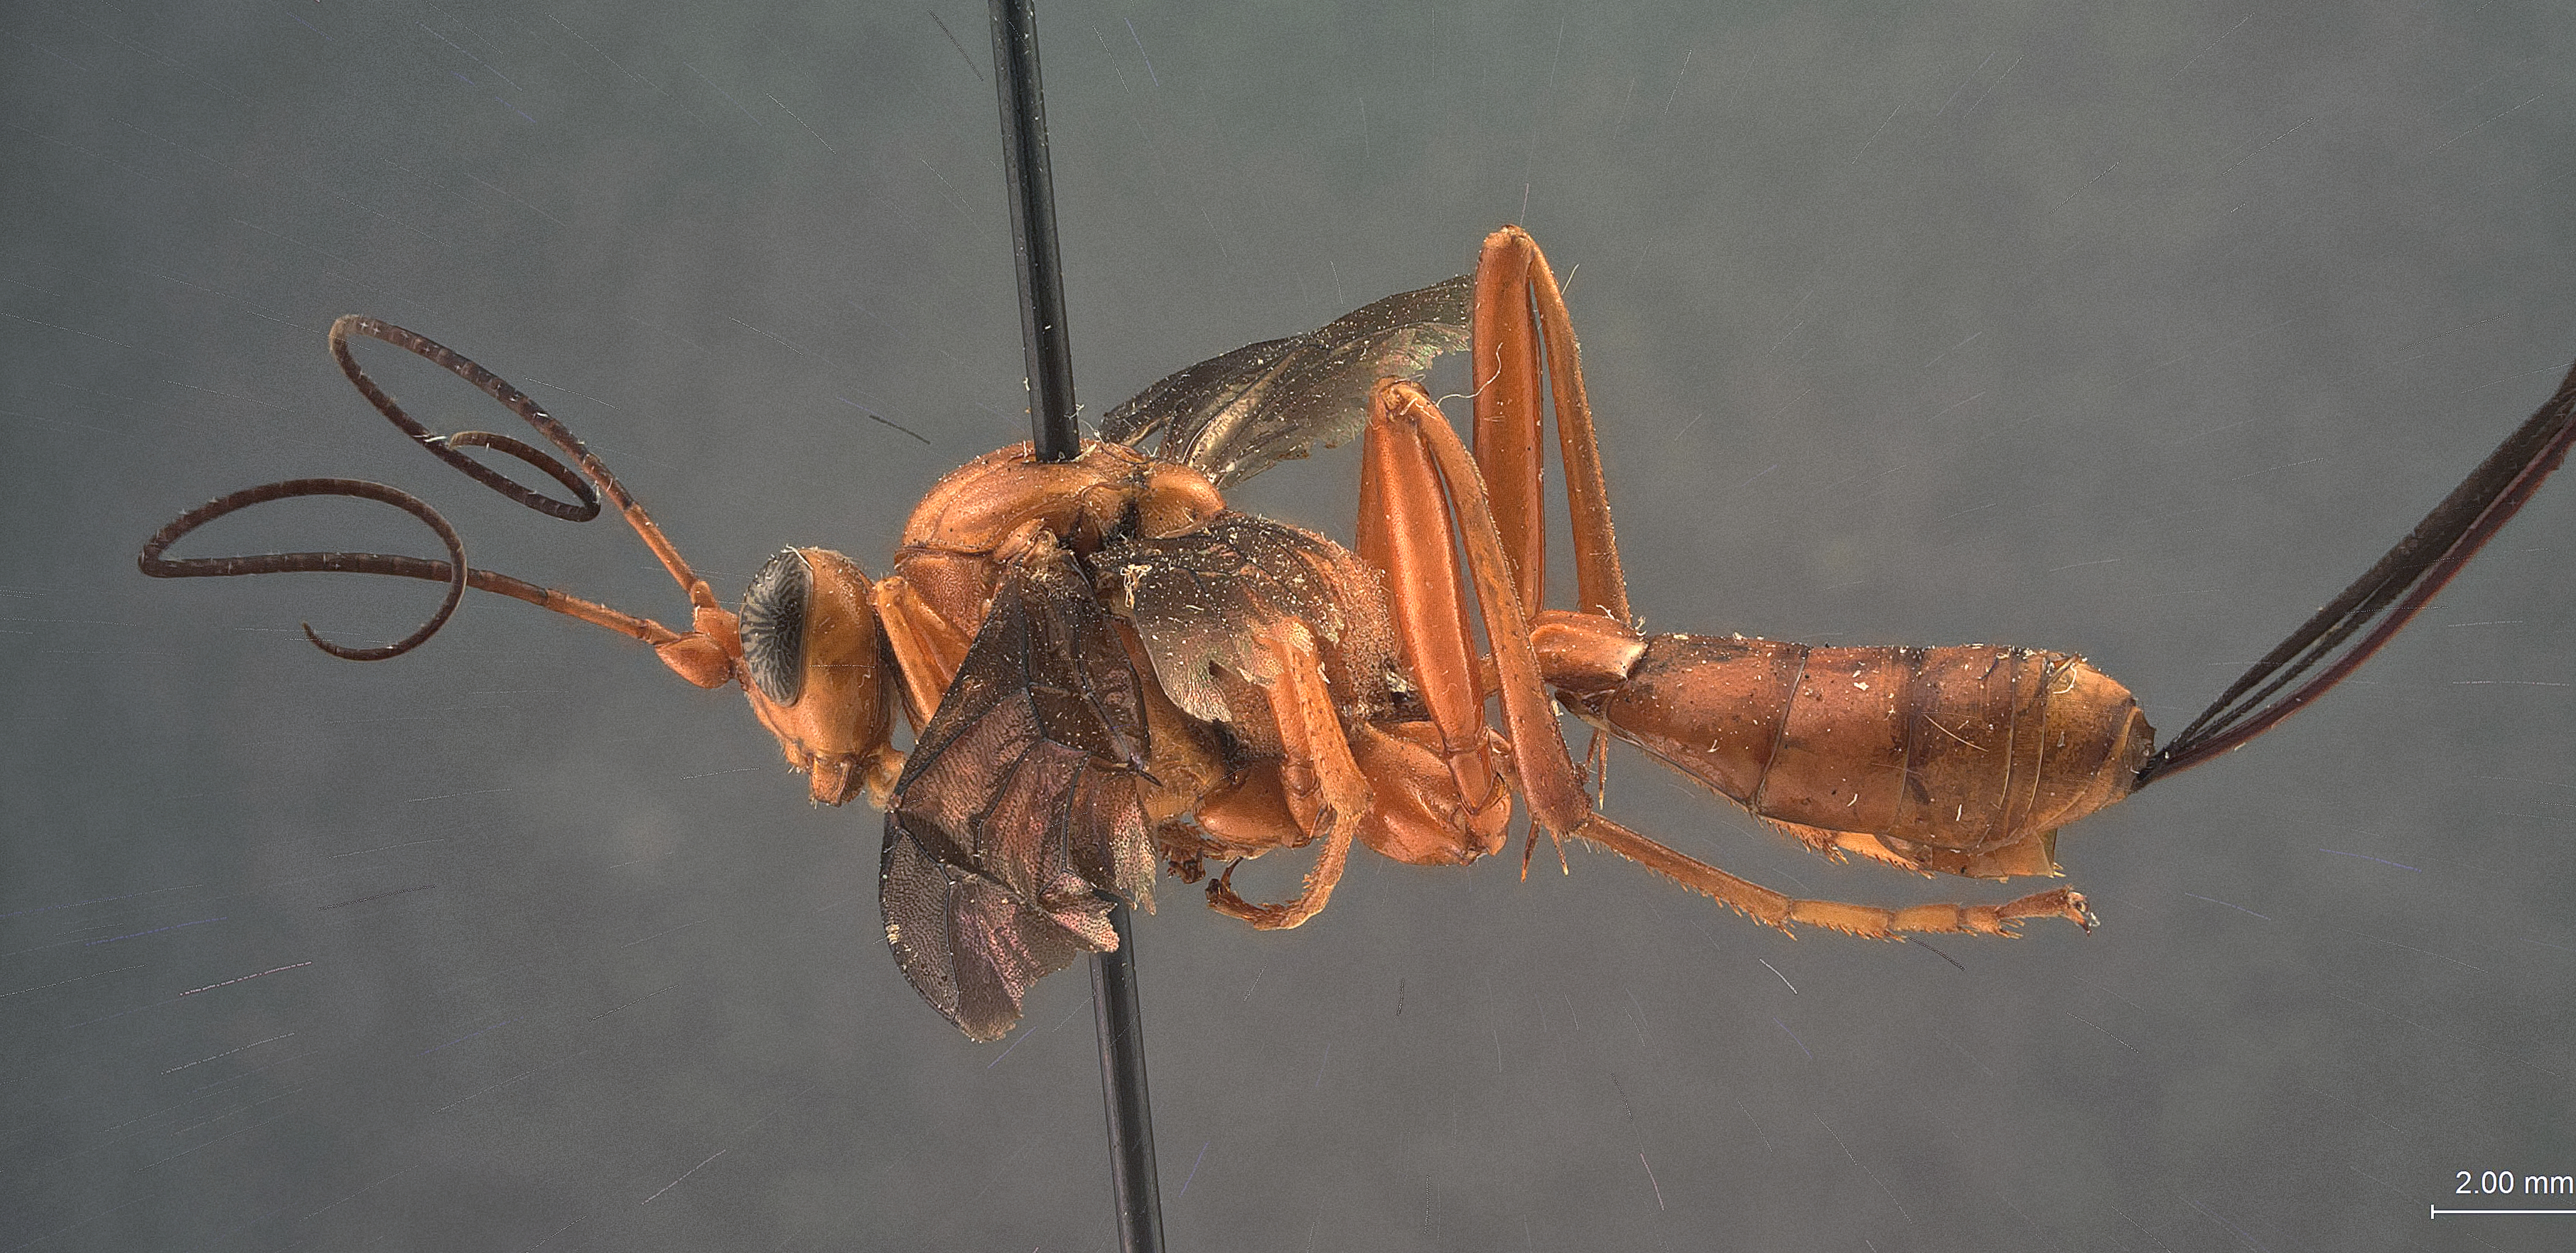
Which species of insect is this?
Cryptus serraticaudus
